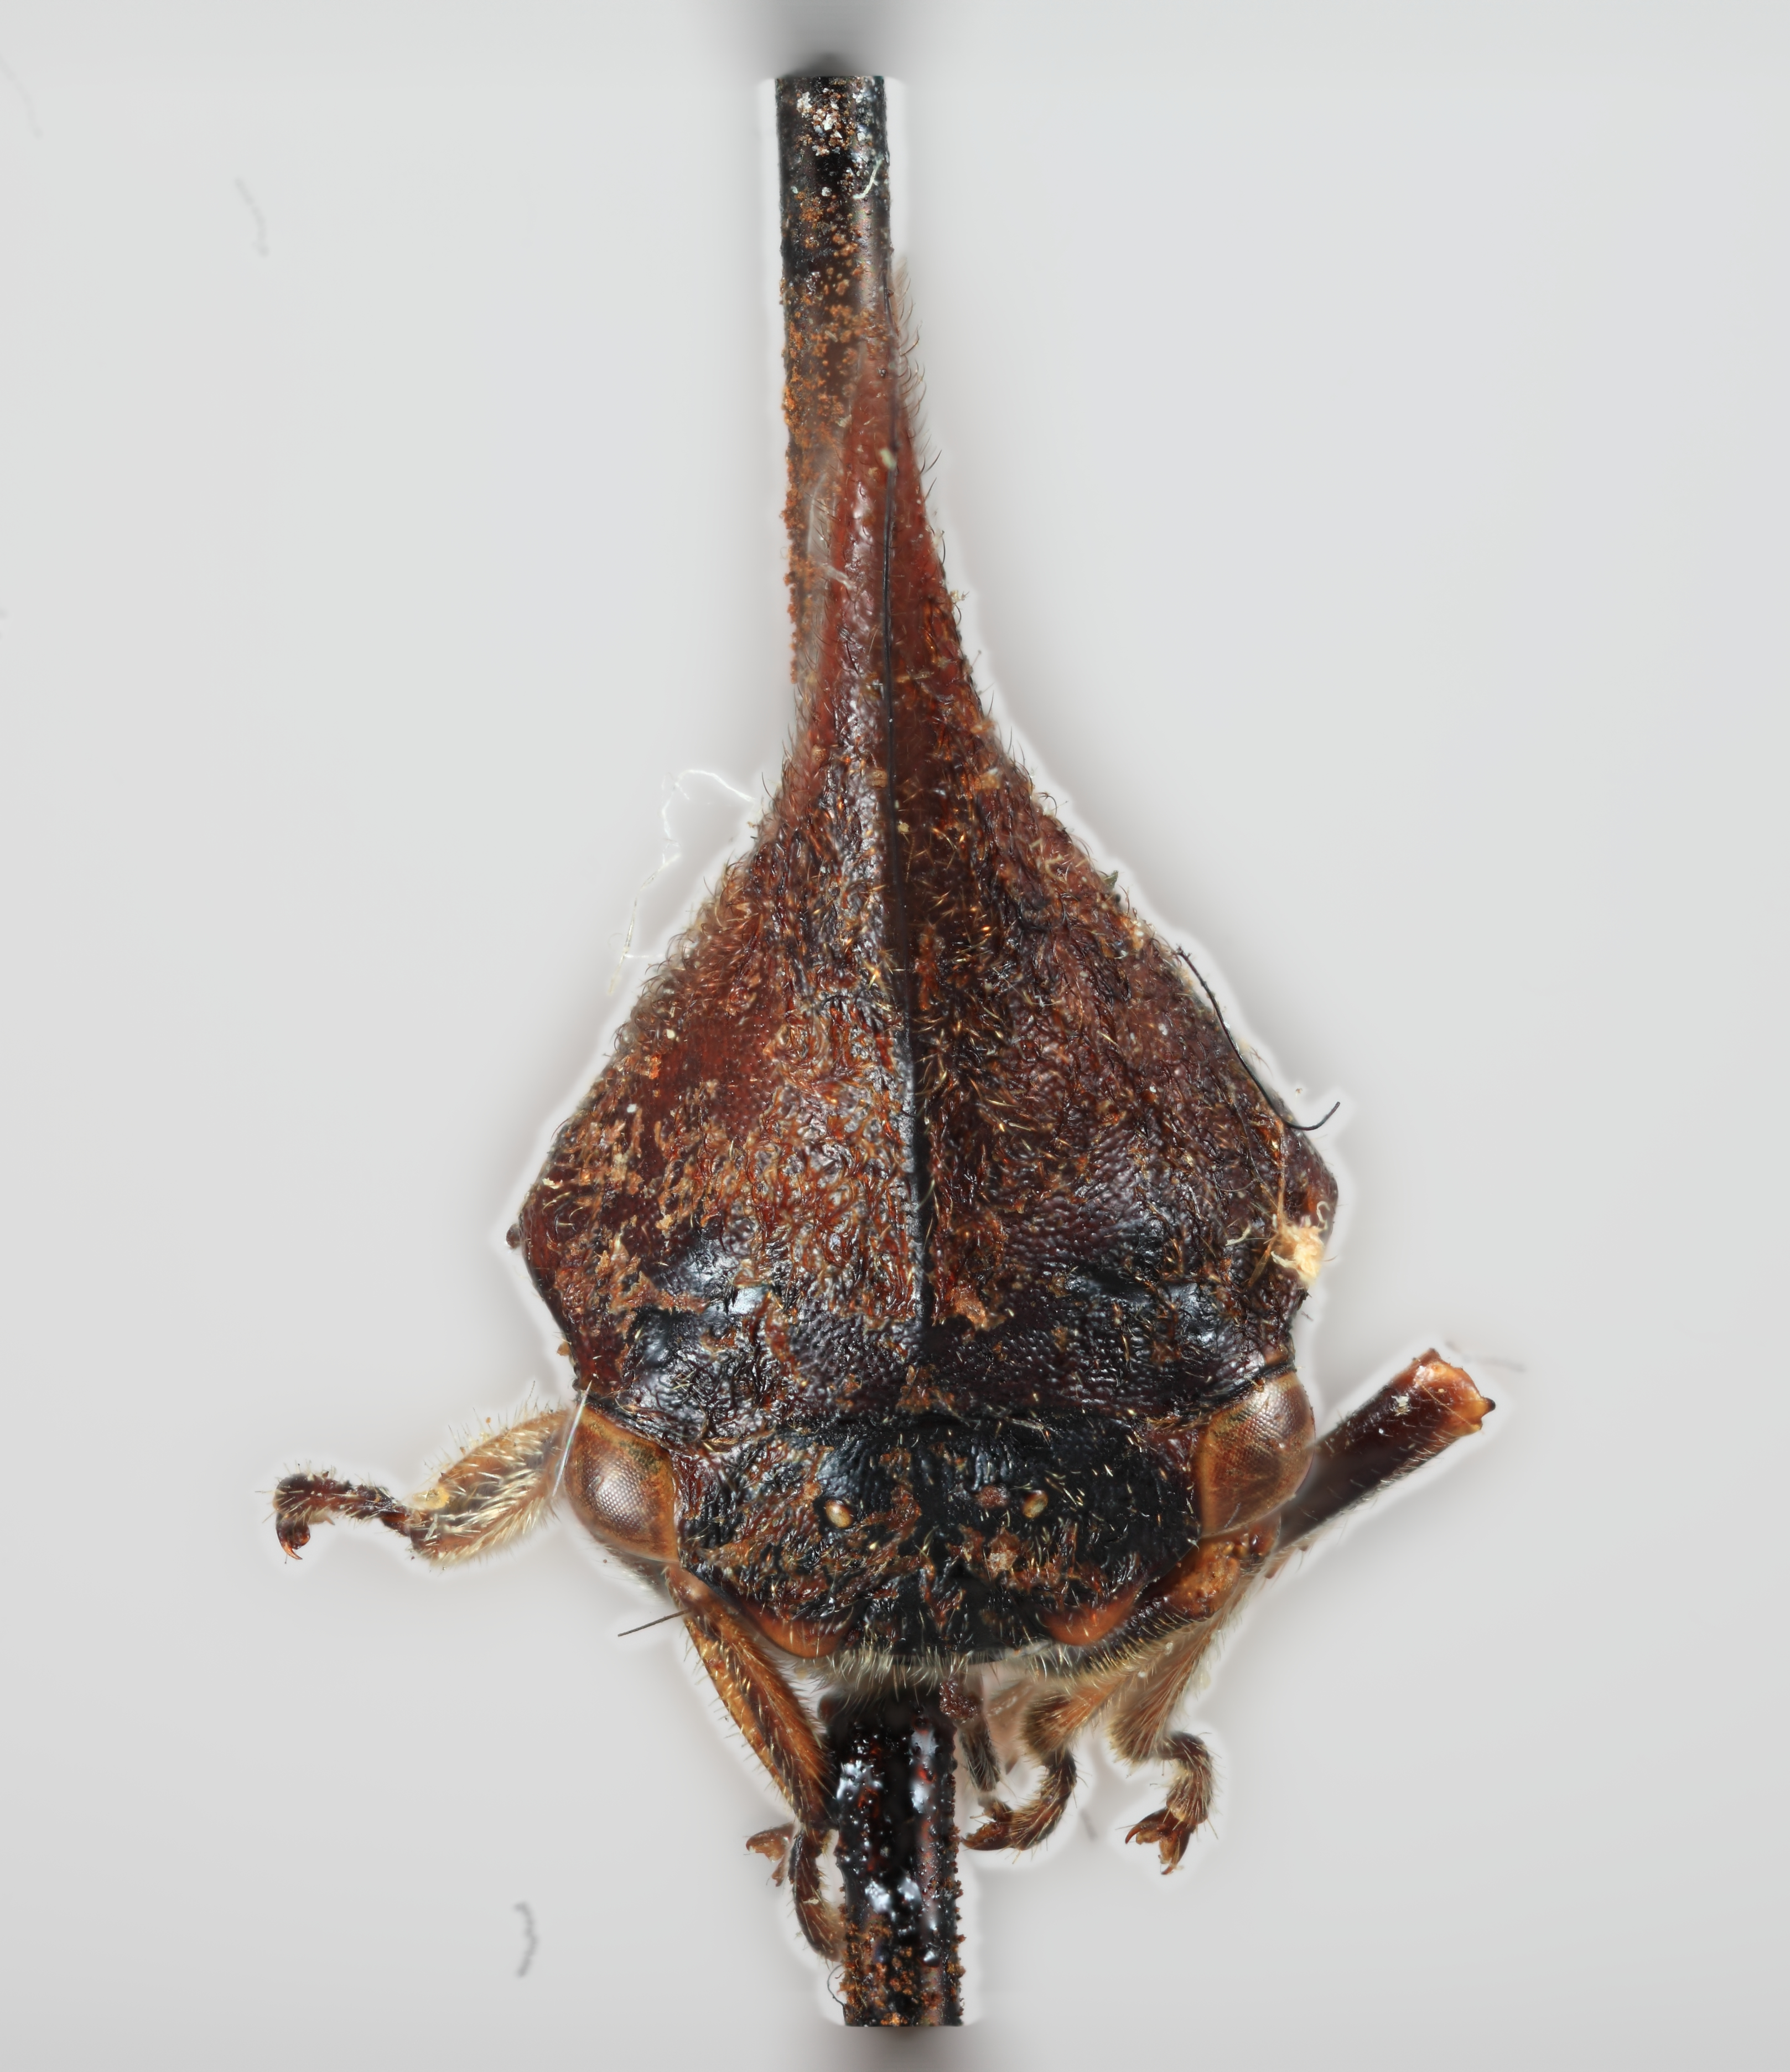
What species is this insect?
Aconophora laminata
